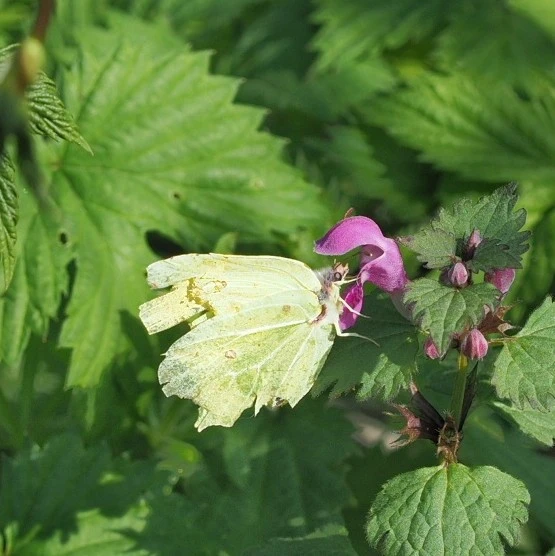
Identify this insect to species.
Gonepteryx rhamni
